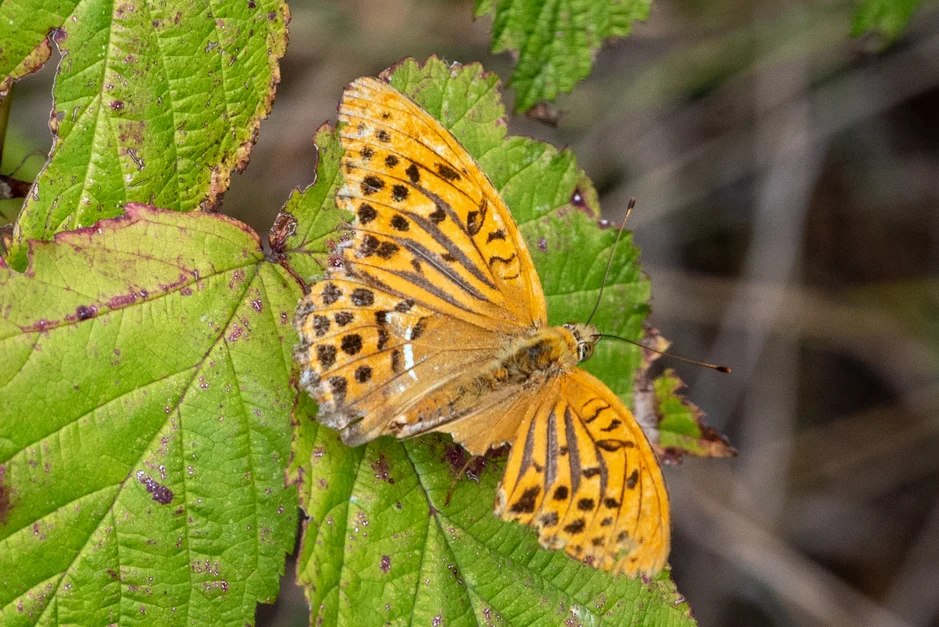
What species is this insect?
Argynnis paphia
